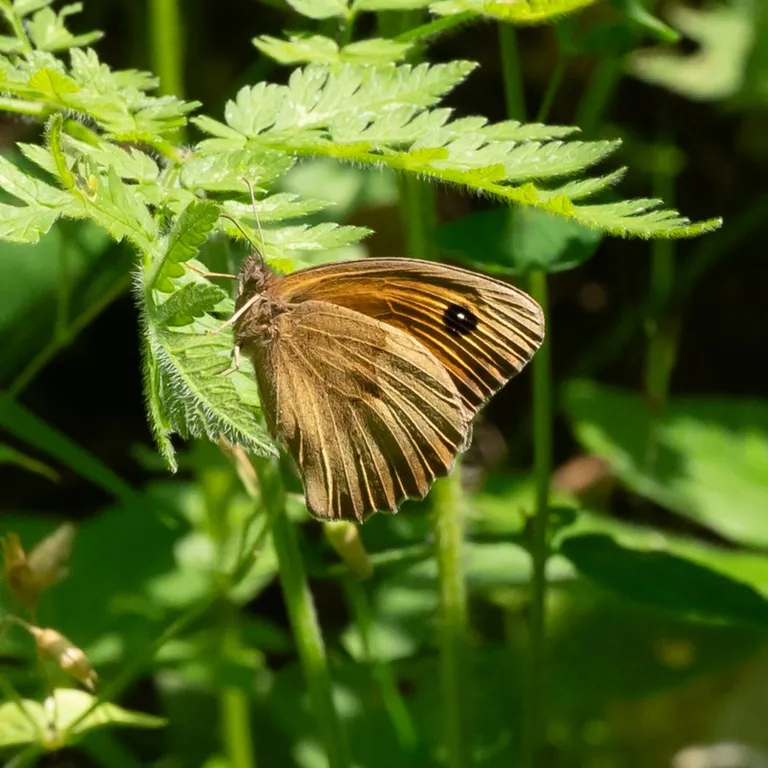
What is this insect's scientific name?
Maniola jurtina
